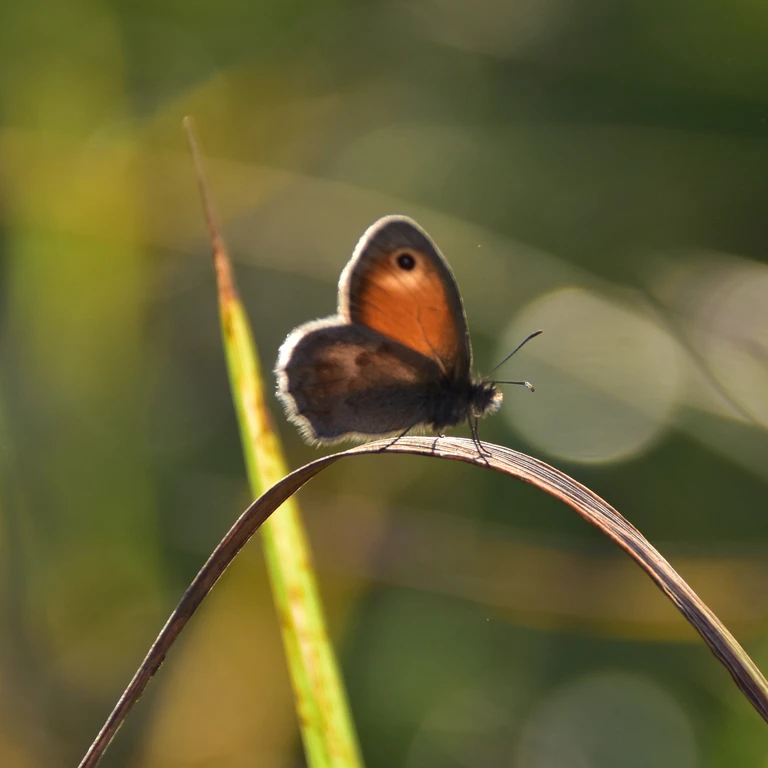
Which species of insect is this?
Coenonympha pamphilus
